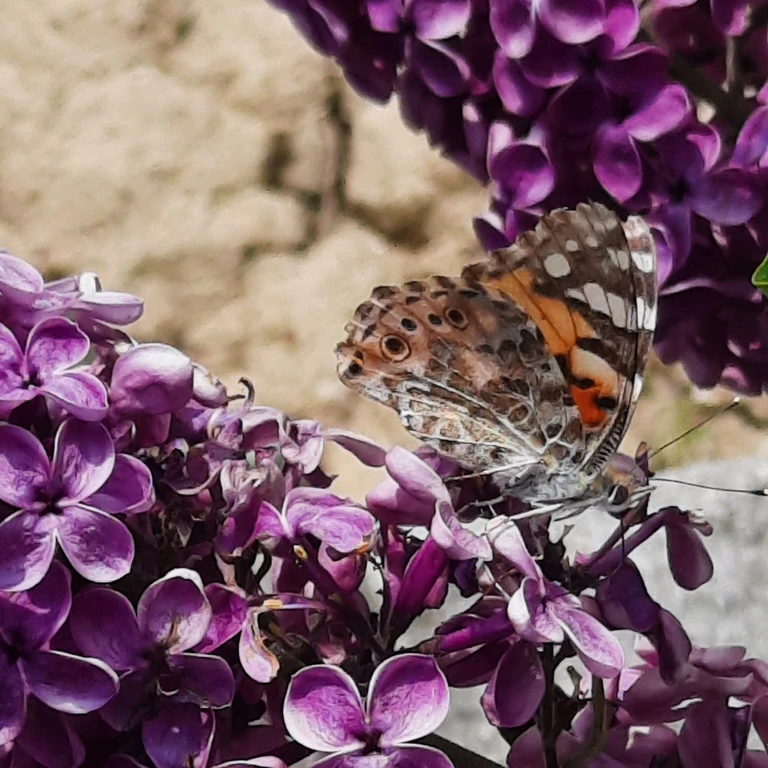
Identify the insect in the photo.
Vanessa cardui
